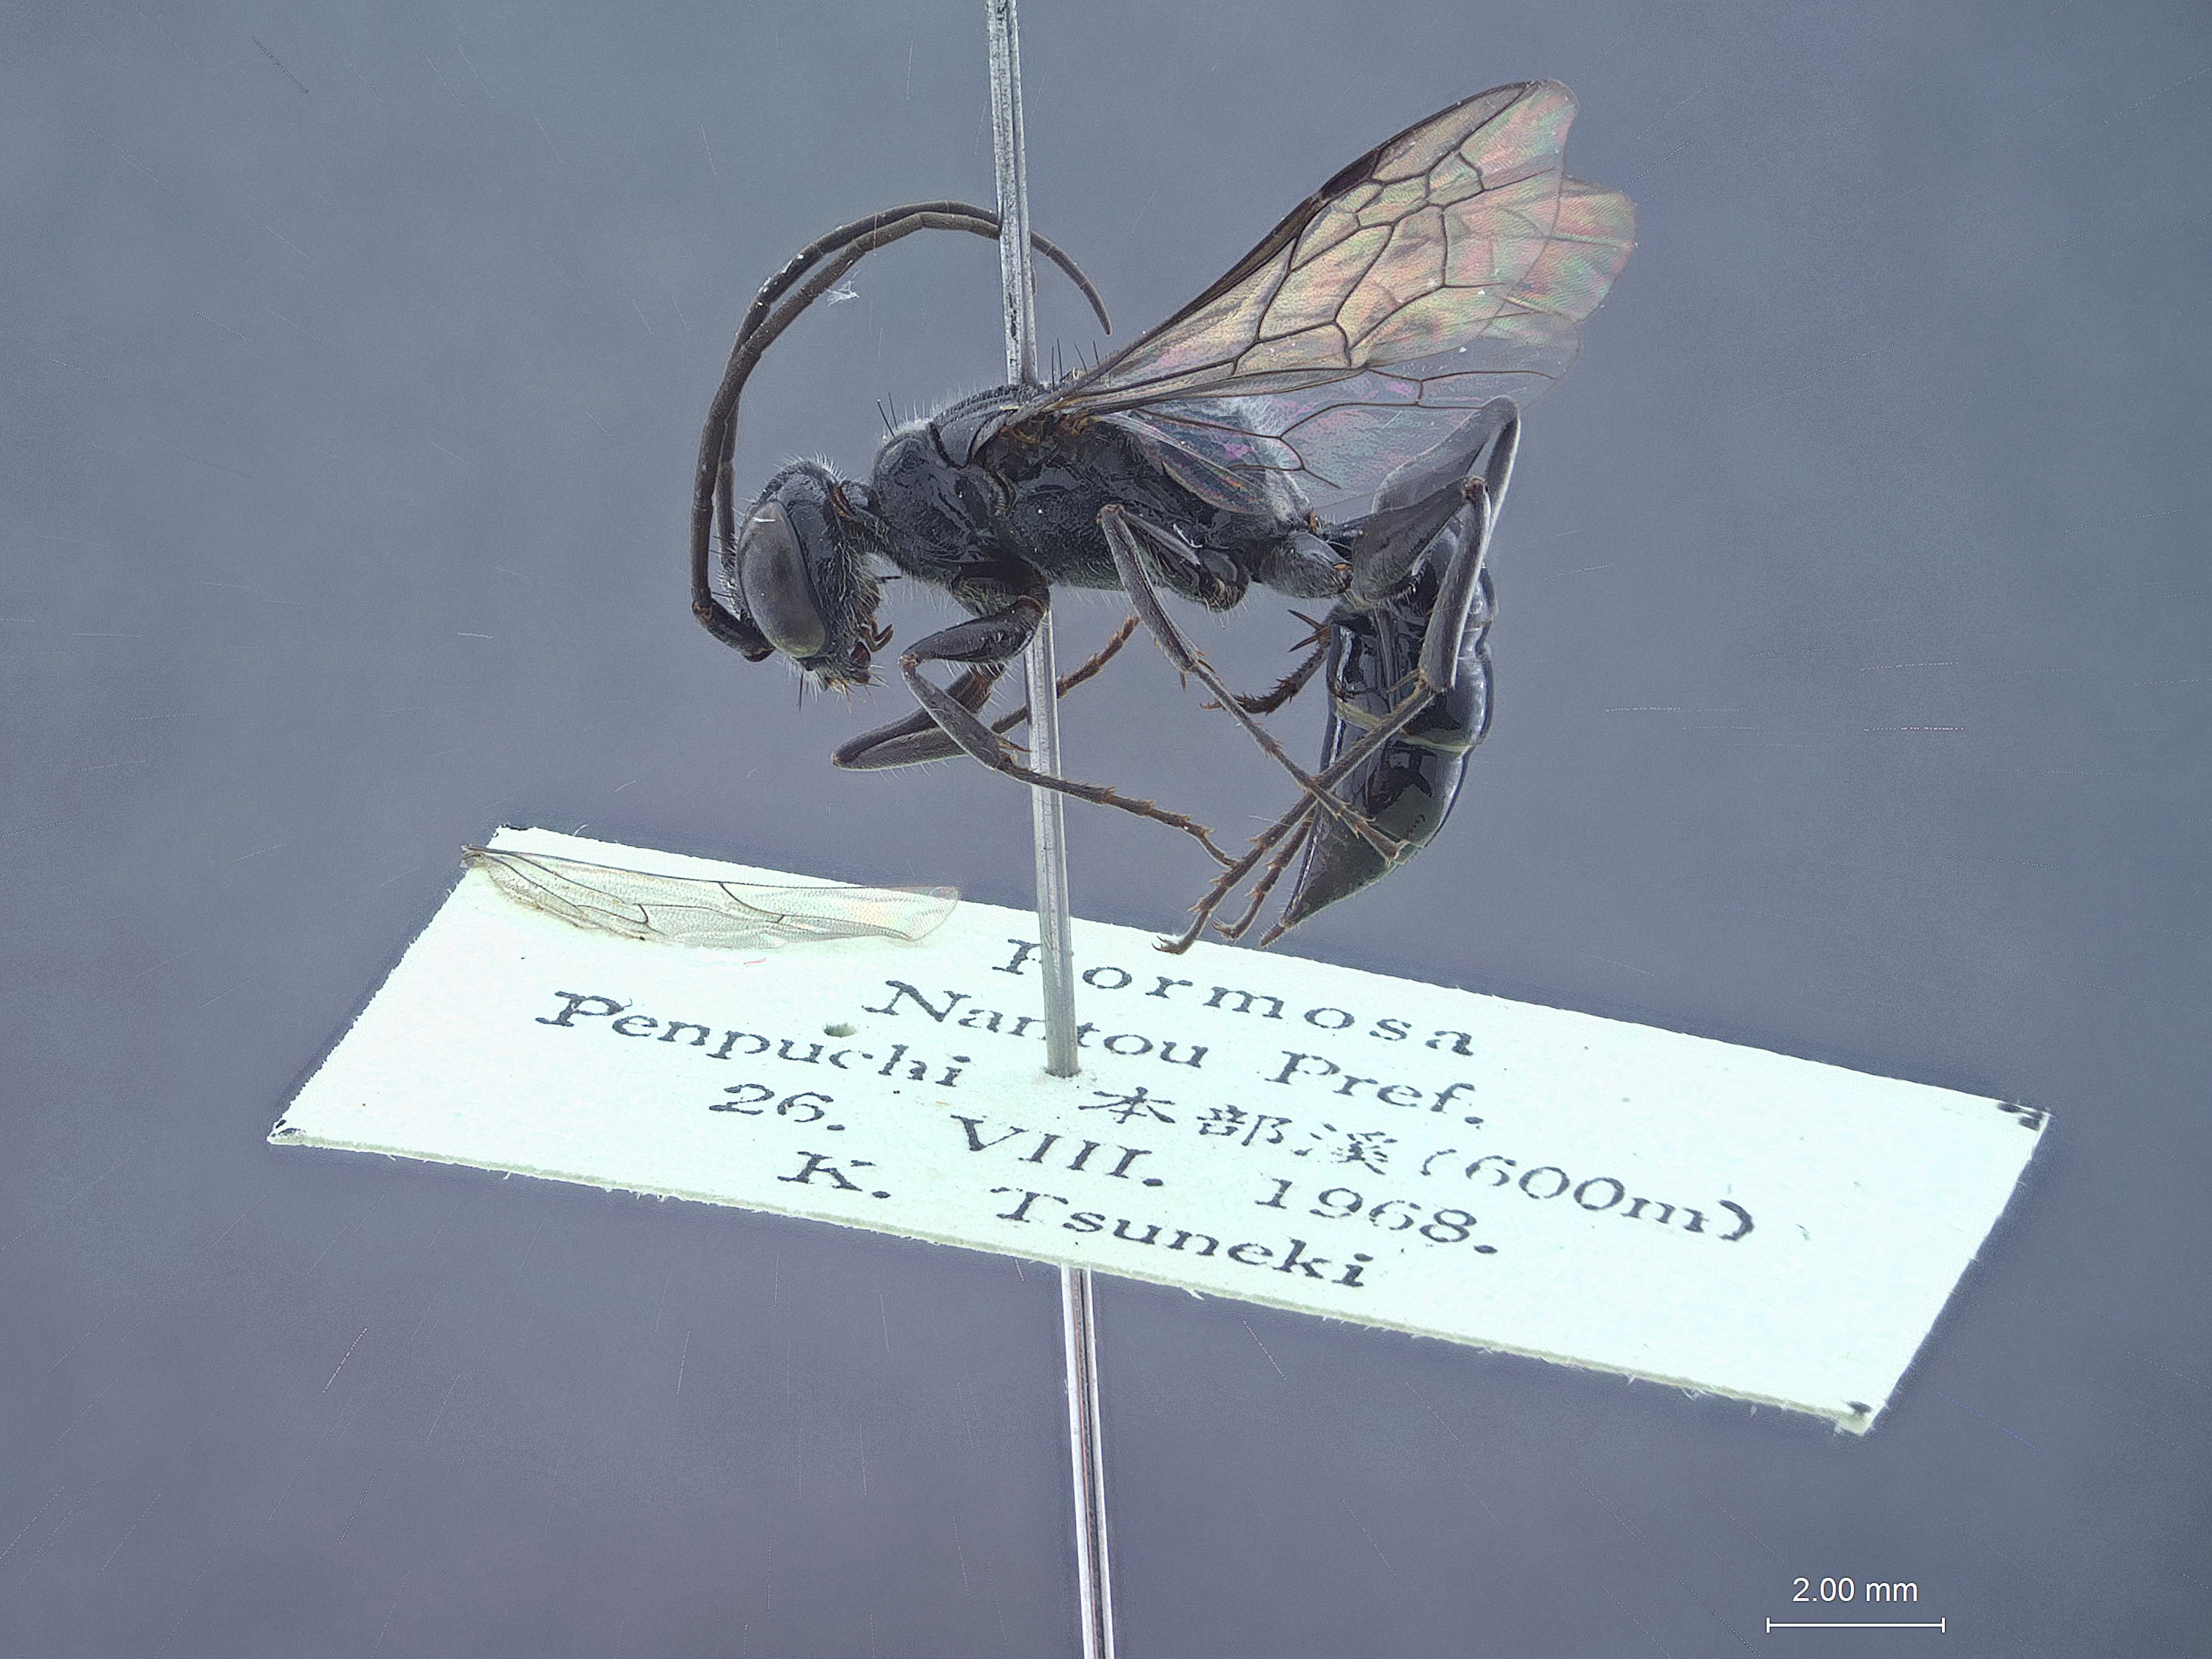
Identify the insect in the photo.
Dolichurus pempuchiensis
